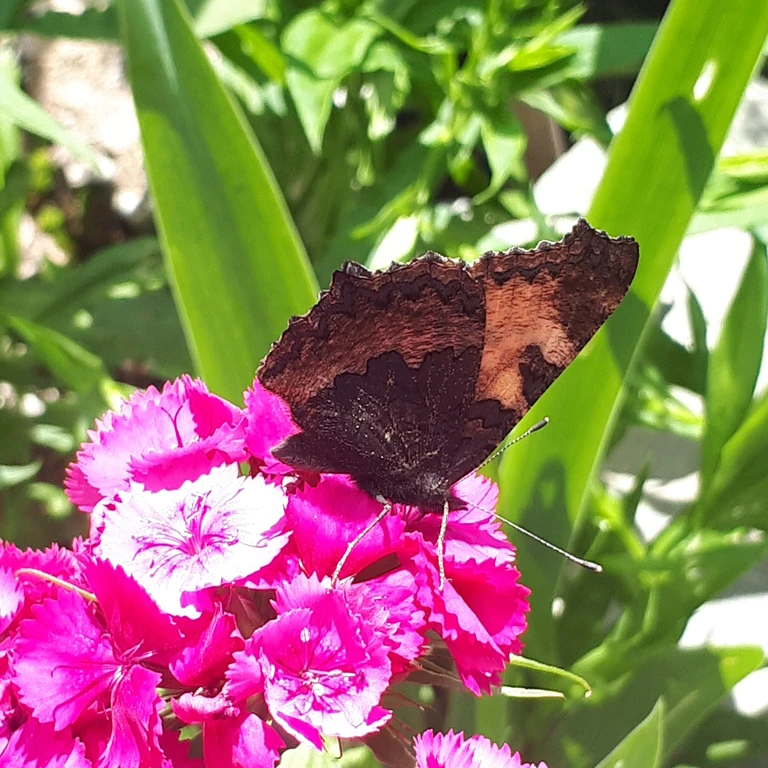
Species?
Aglais urticae
